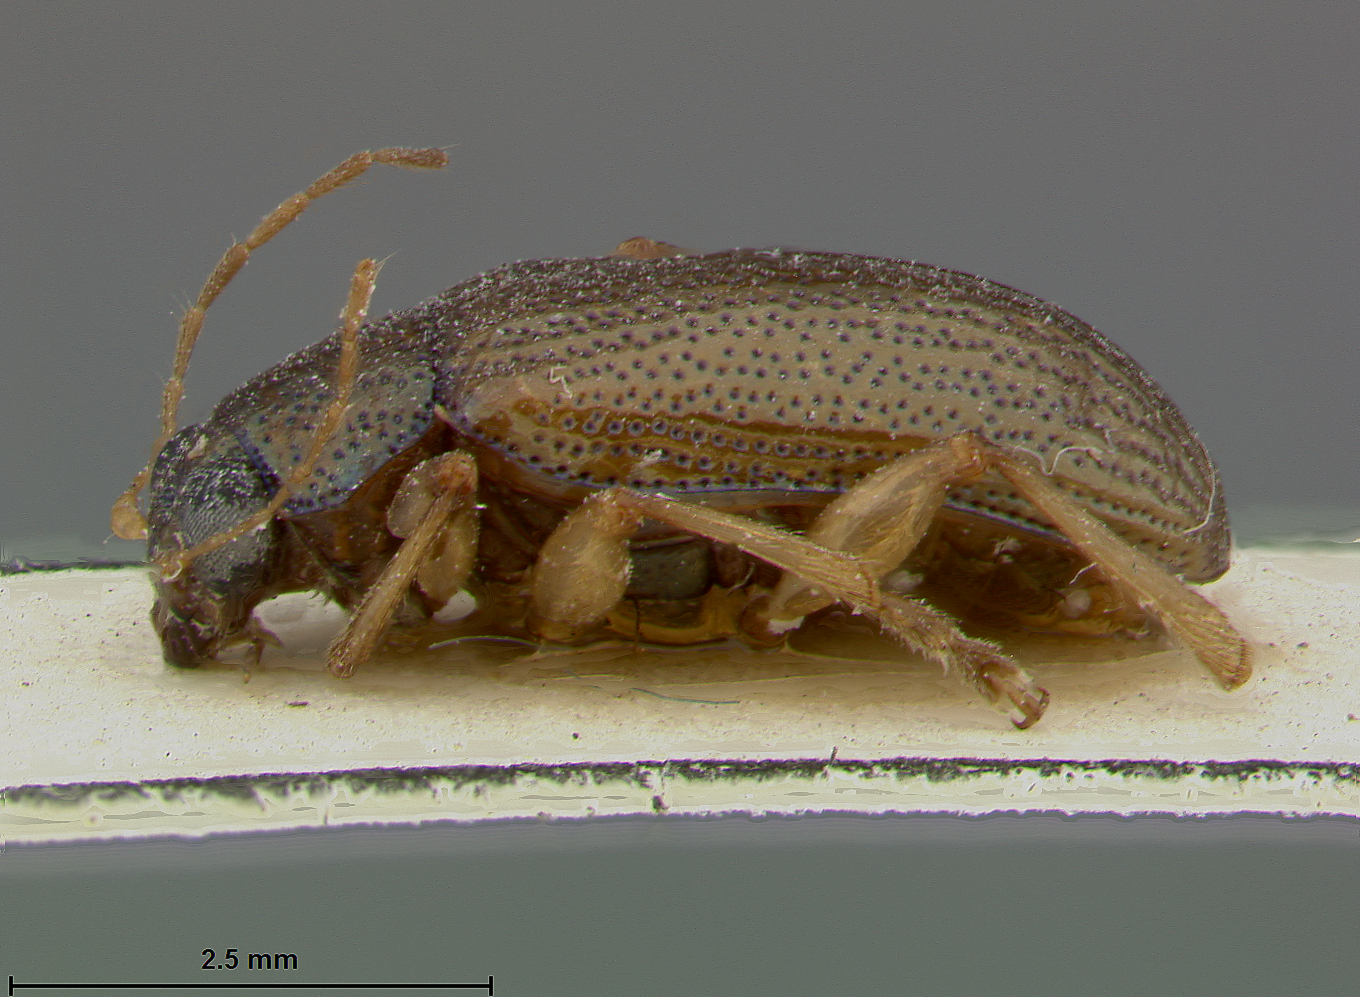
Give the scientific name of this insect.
Colaspis dispar
